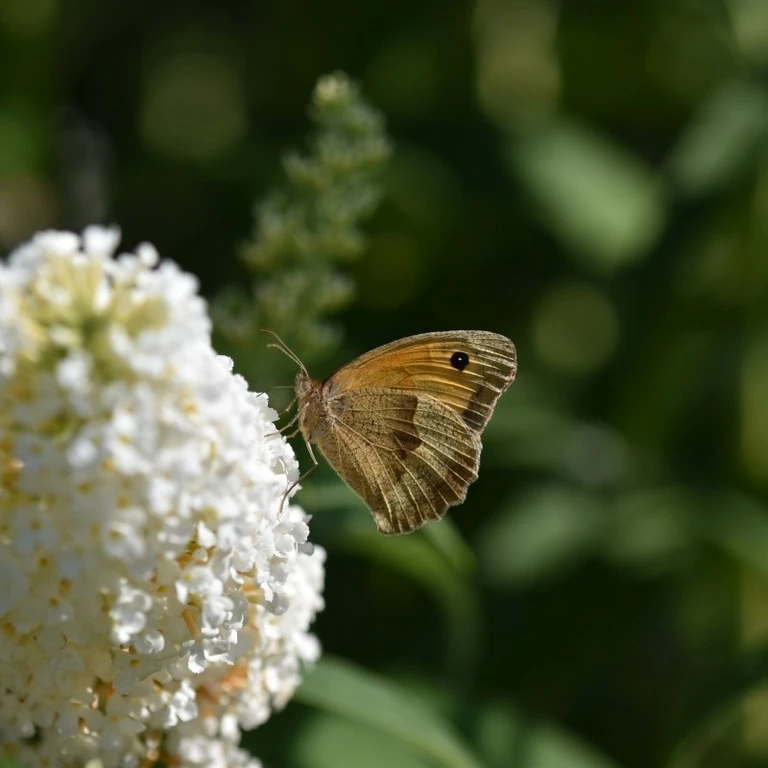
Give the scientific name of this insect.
Maniola jurtina
